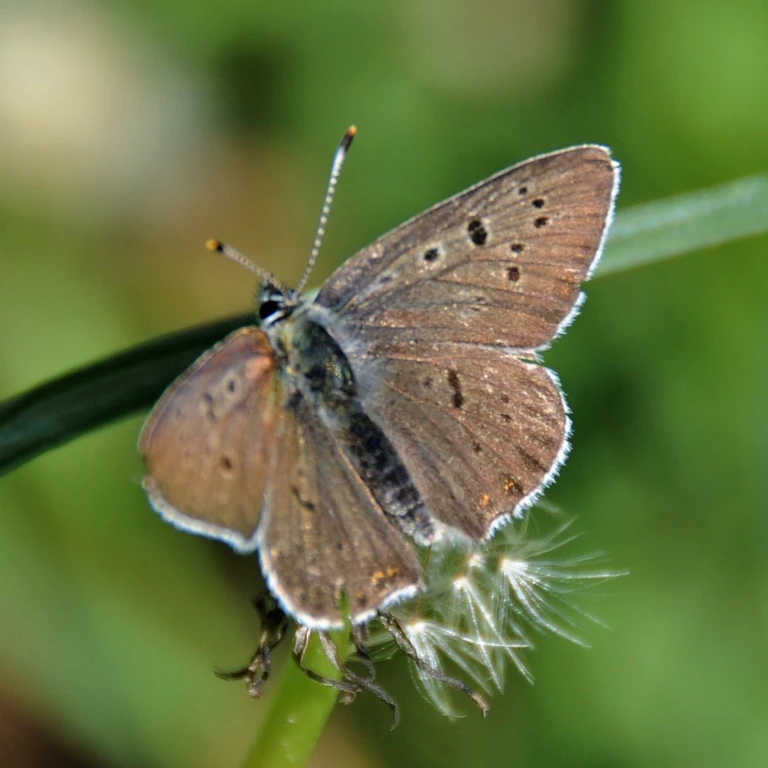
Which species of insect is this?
Lycaena tityrus (also Loweia tityrus)
